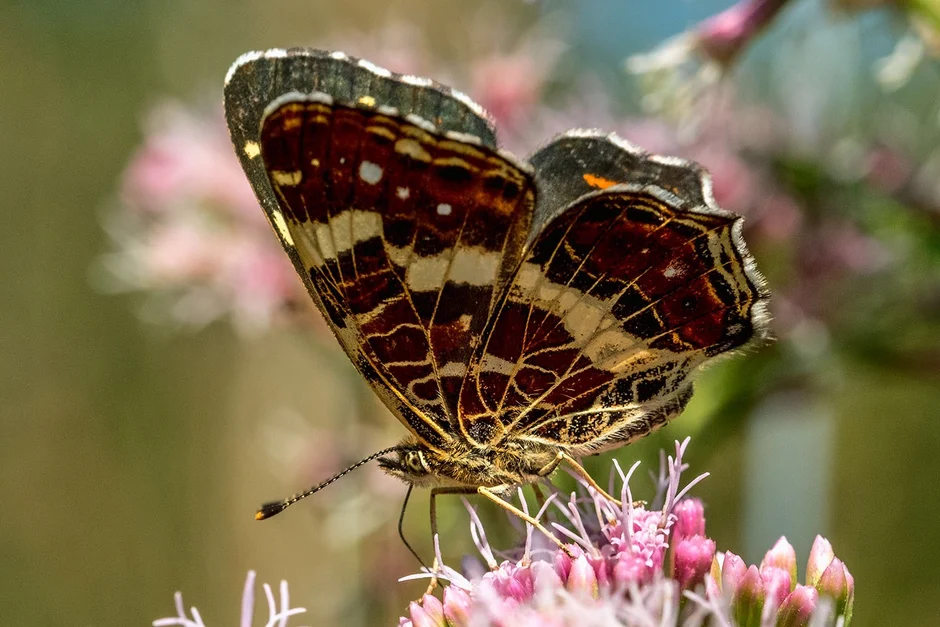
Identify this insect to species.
Araschnia levana
